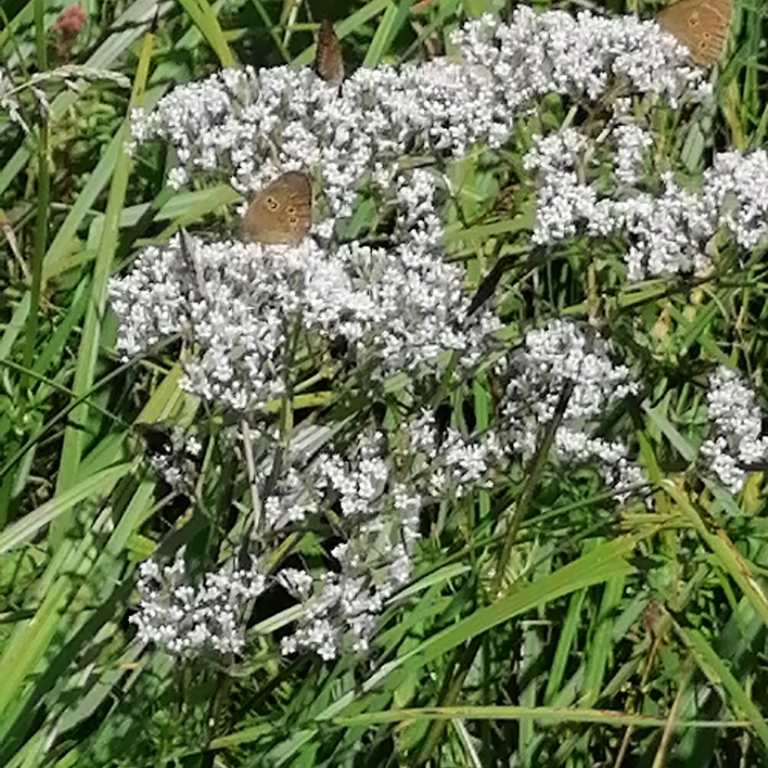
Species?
Aphantopus hyperantus
